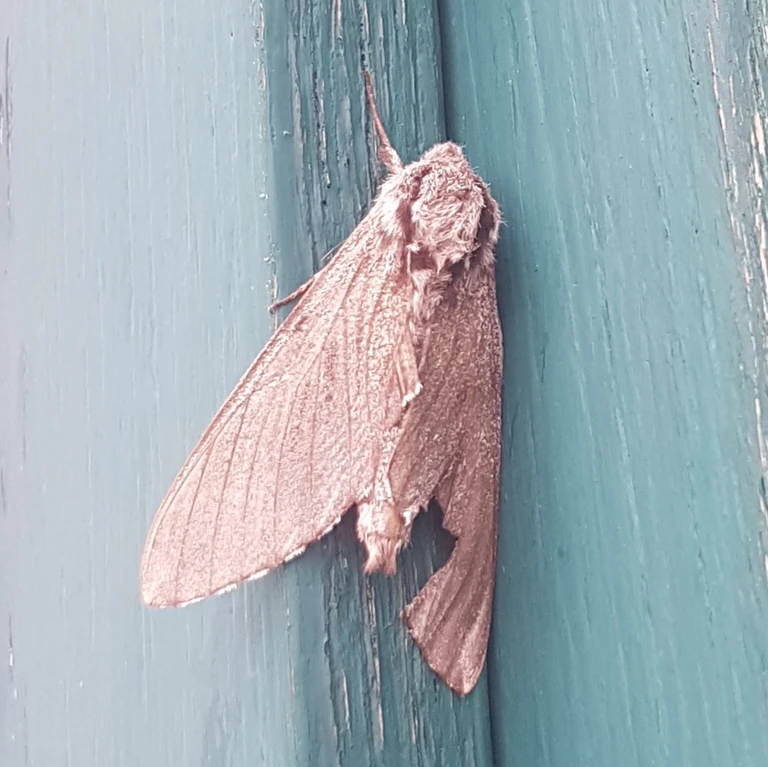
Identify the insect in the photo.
Sphinx pinastri
